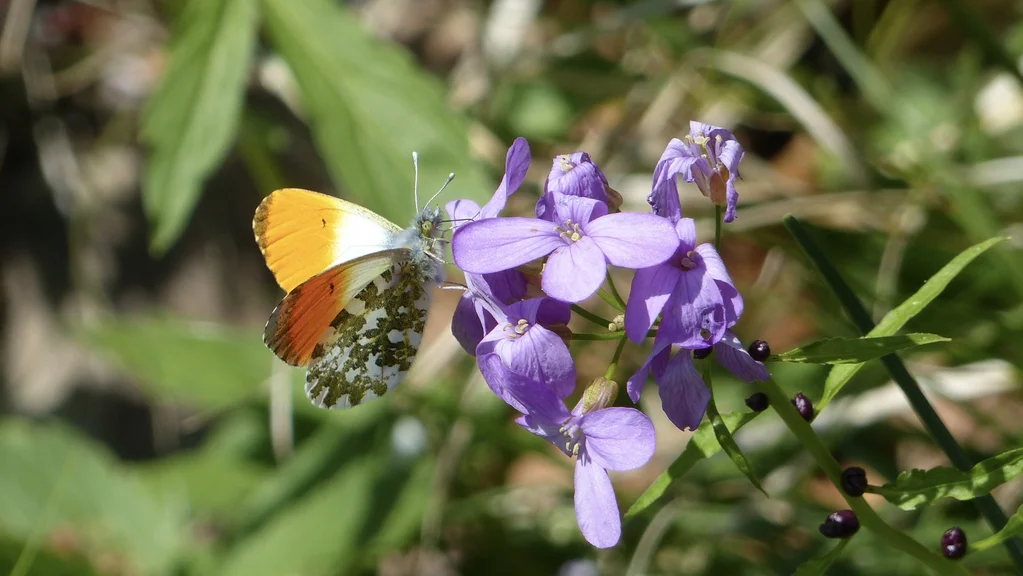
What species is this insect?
Anthocharis cardamines
